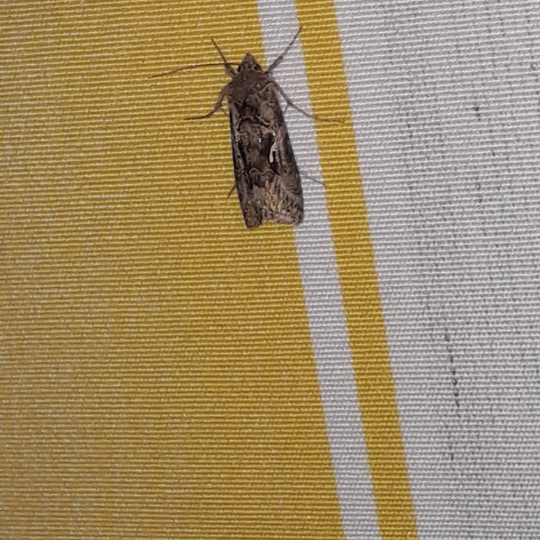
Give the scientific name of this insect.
Autographa gamma
